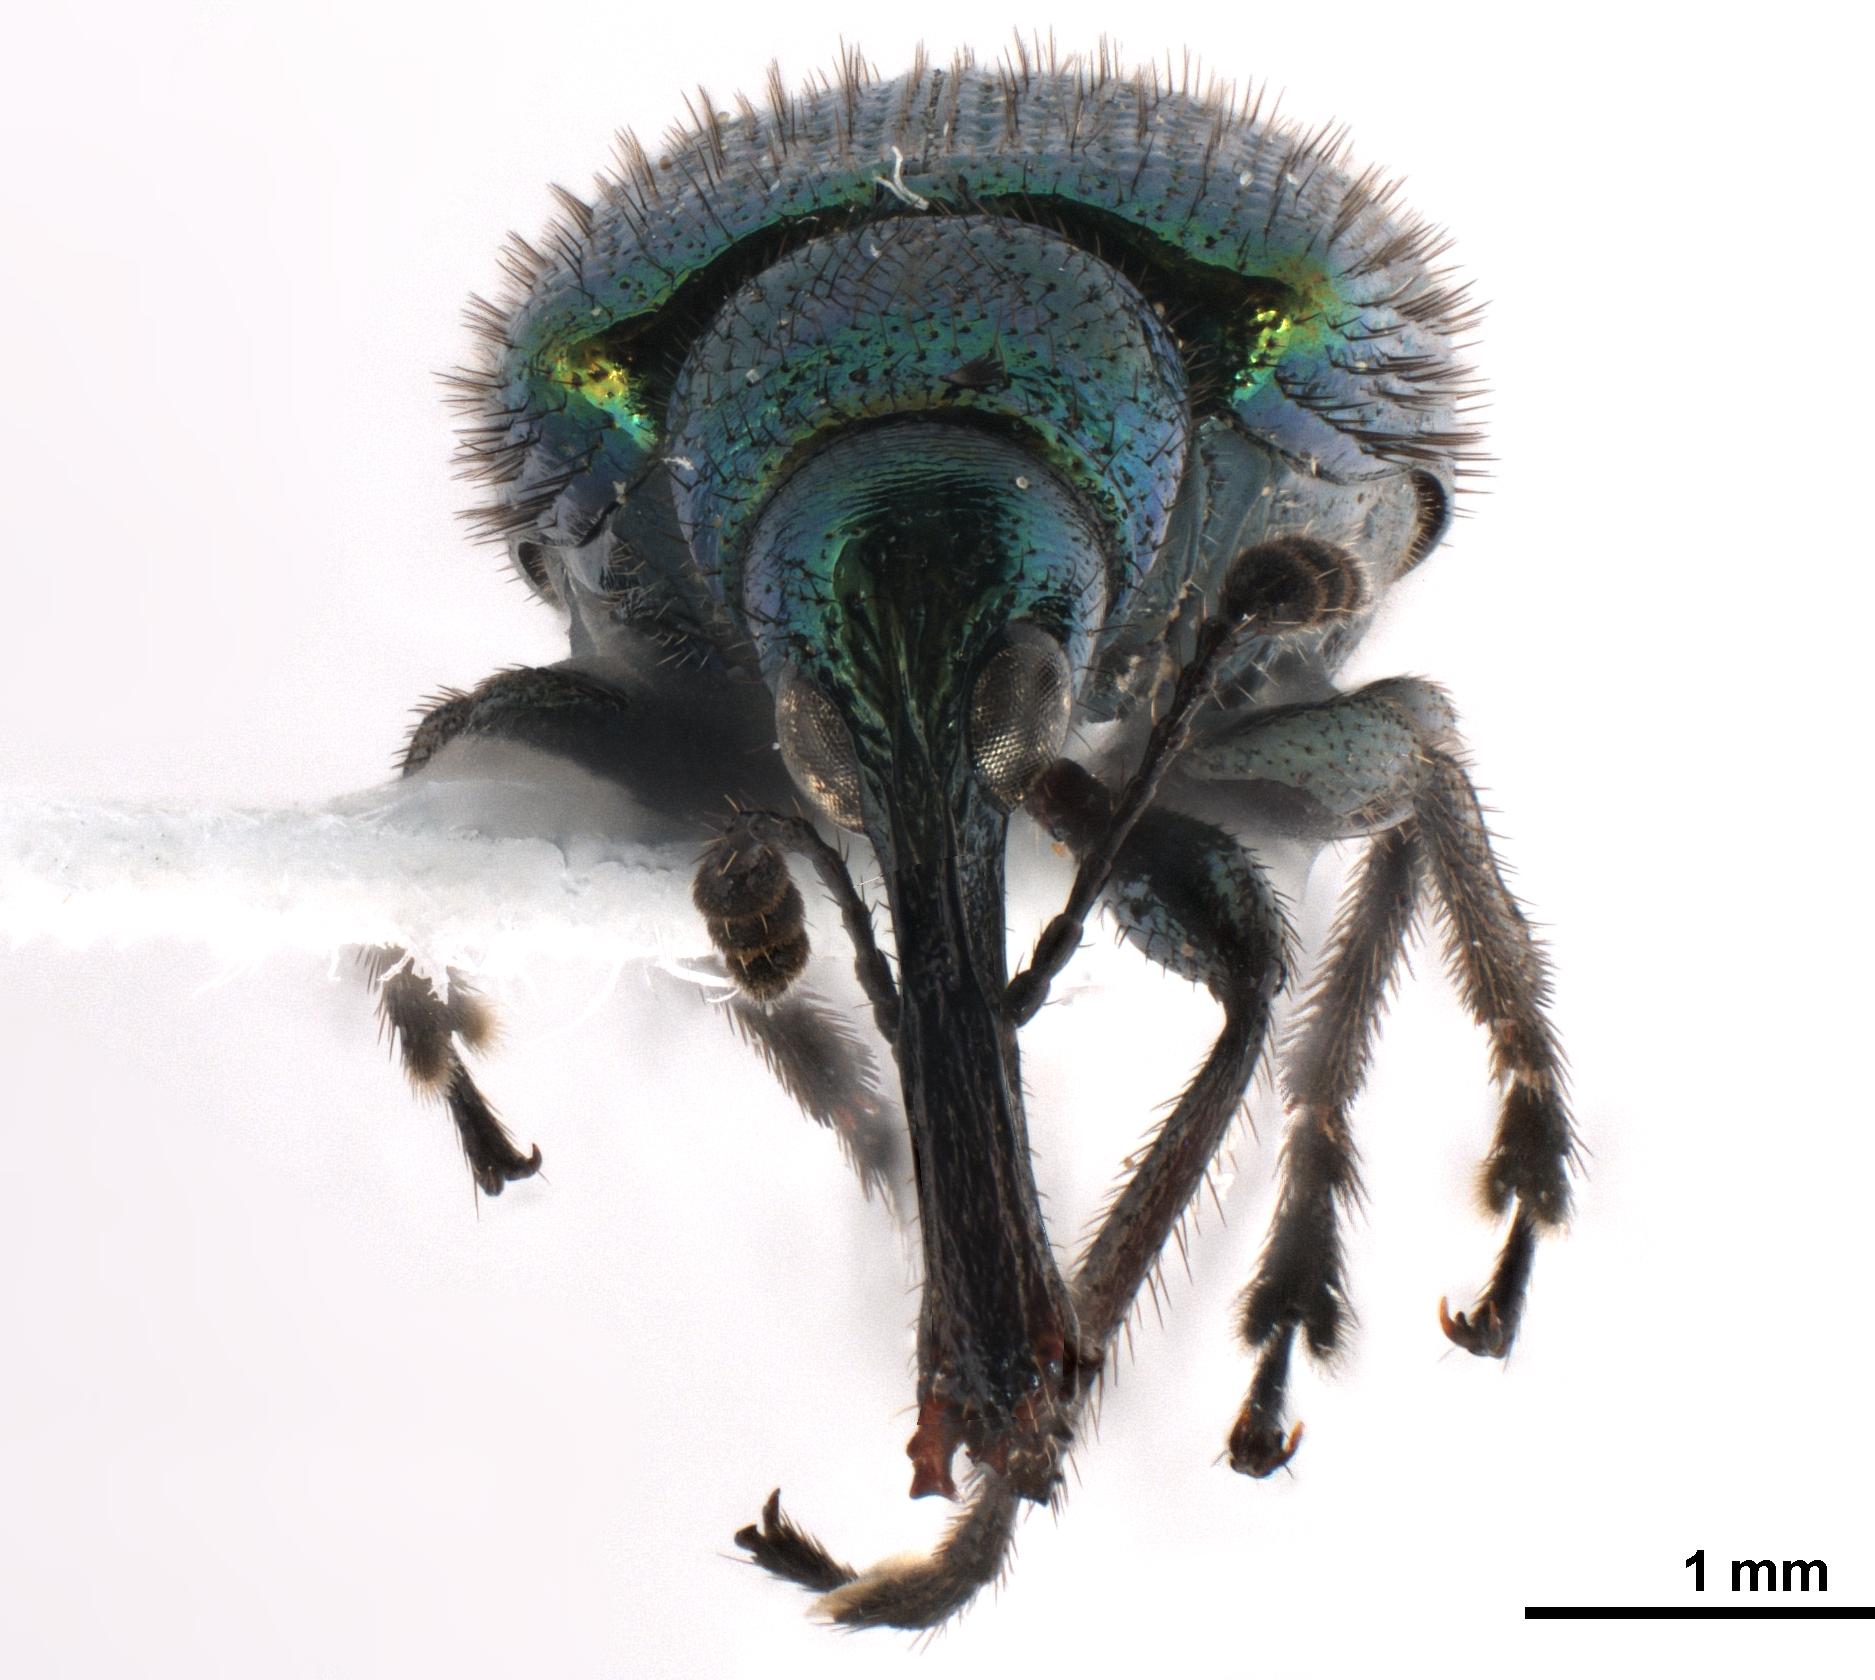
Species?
Haplorhynchites eximius
